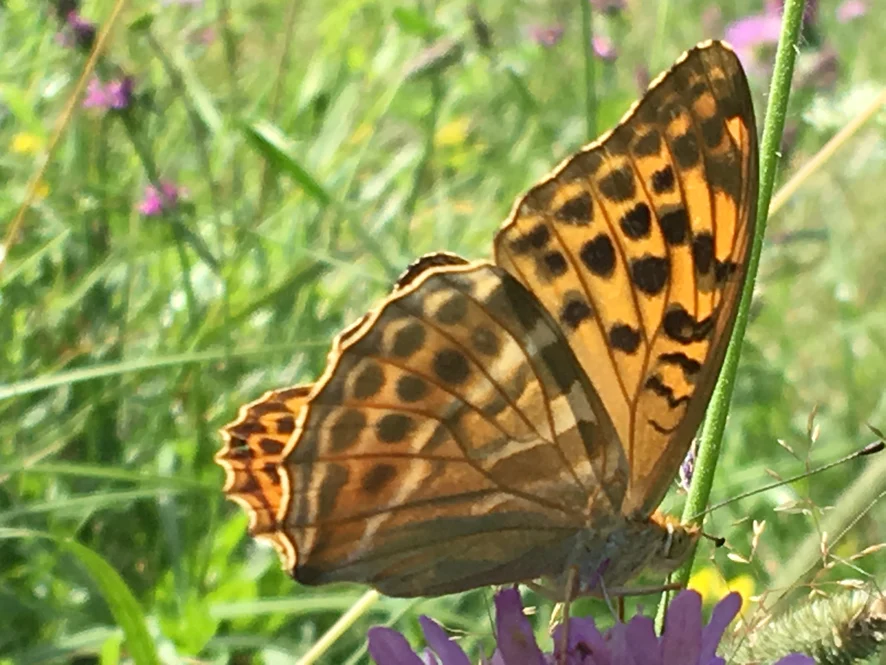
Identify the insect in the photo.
Argynnis paphia
